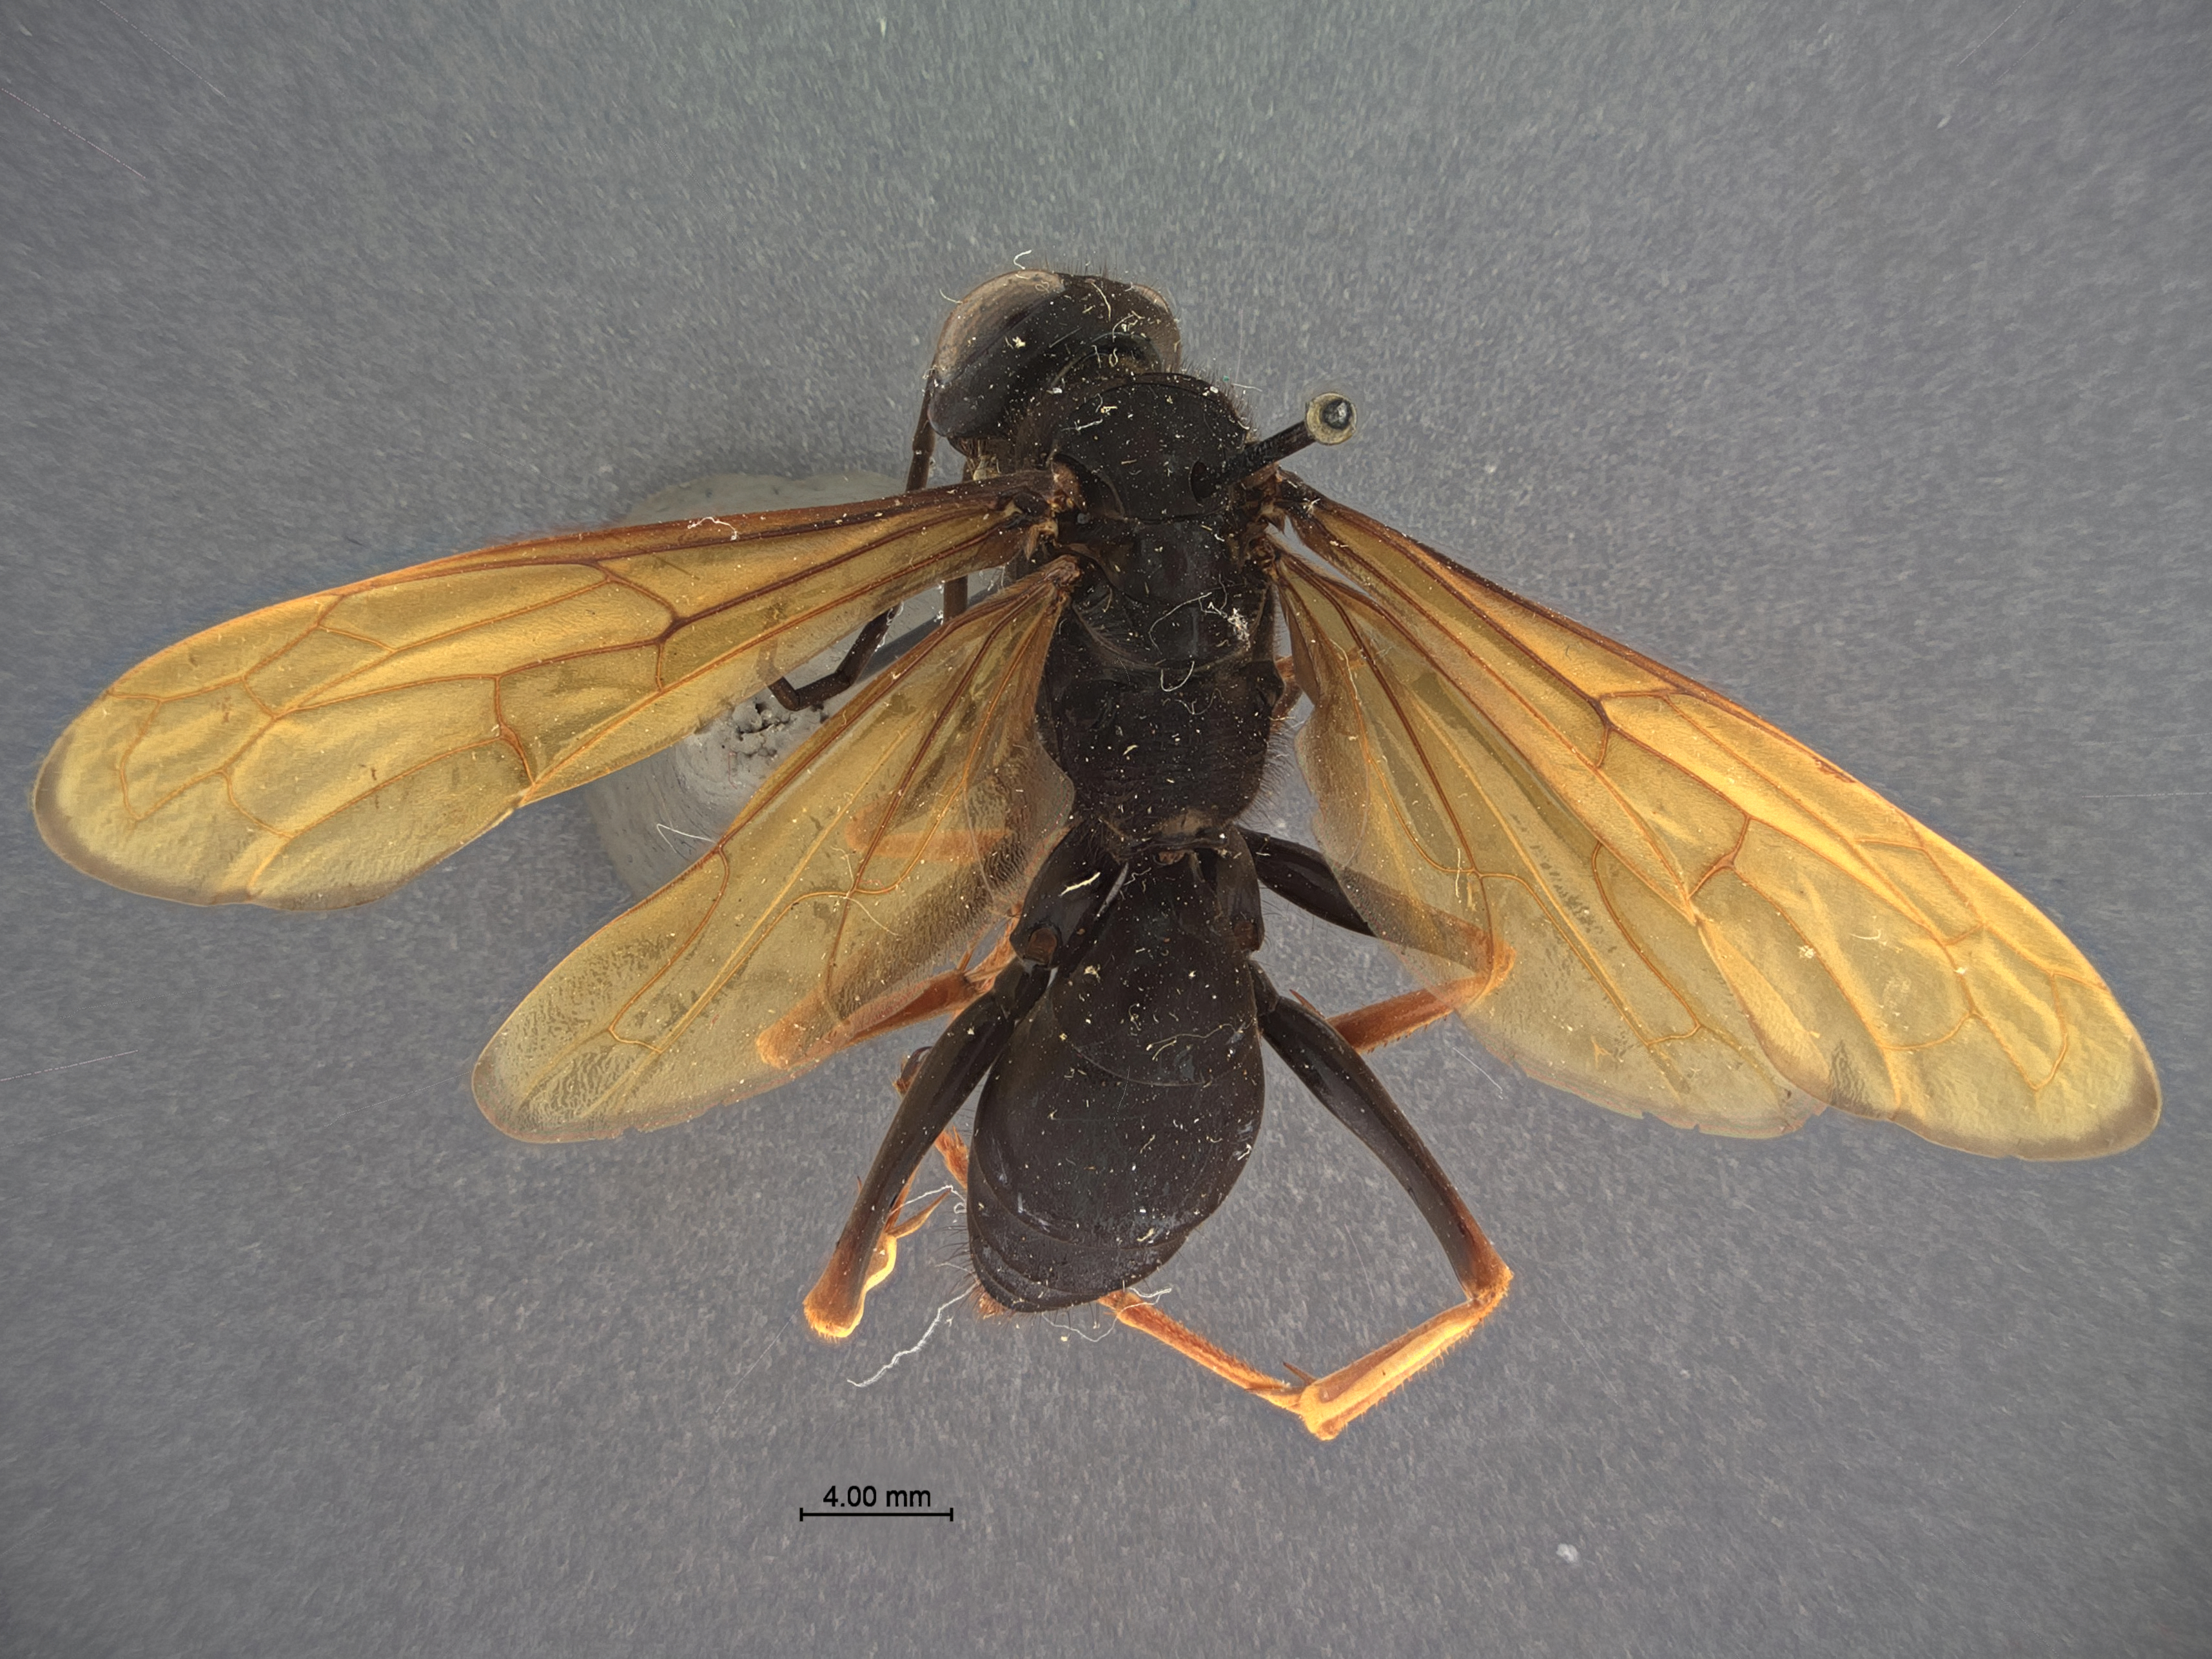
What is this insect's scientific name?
Monodontonyx gratiosus
